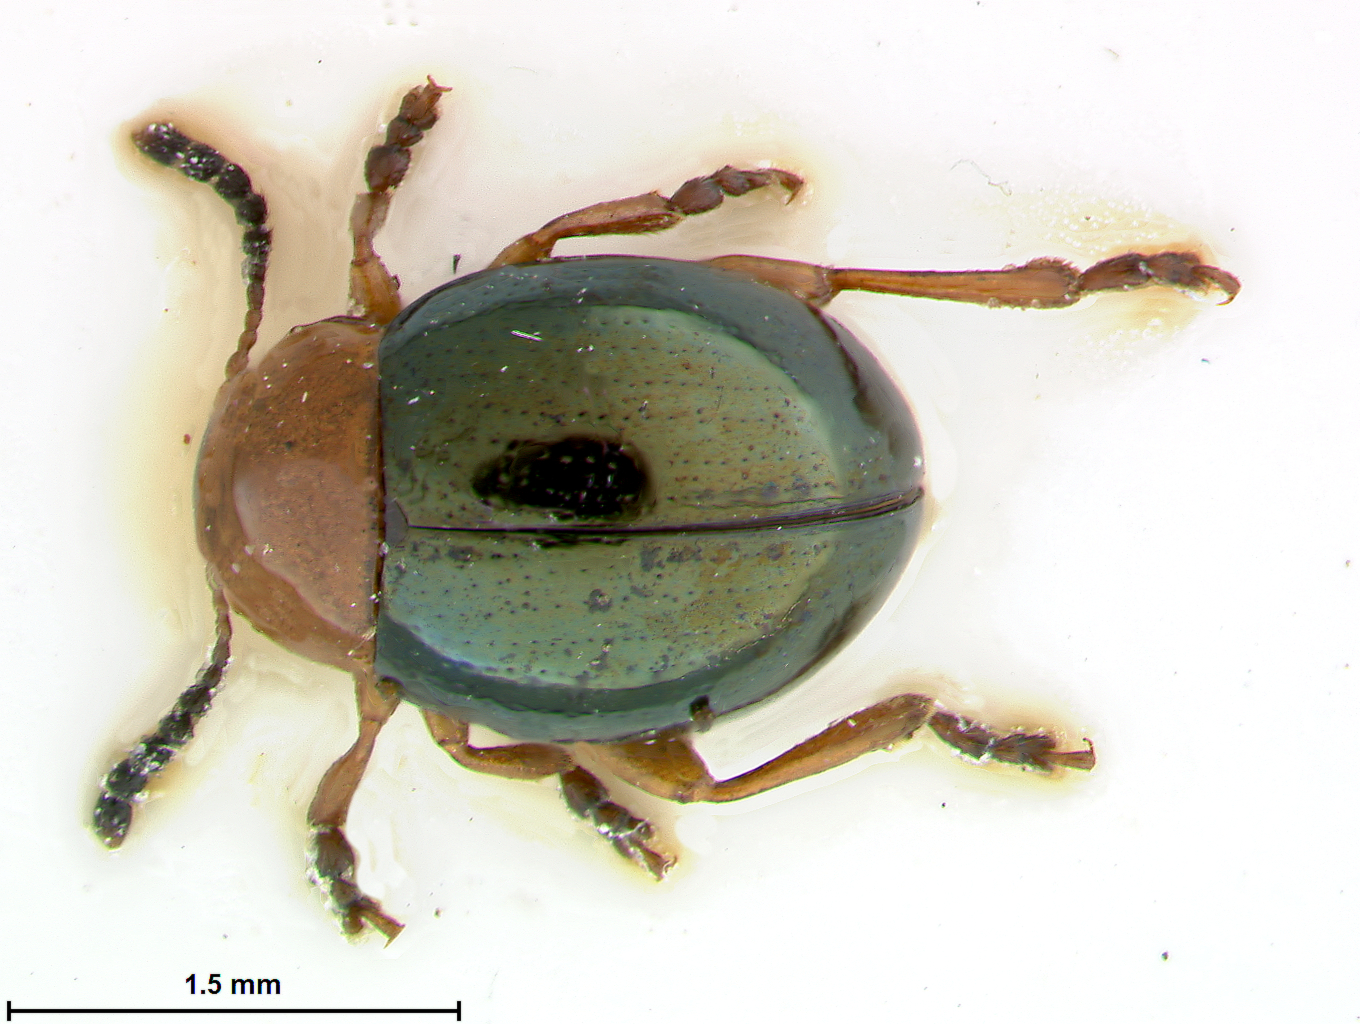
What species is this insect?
Phaelota viridipennis
